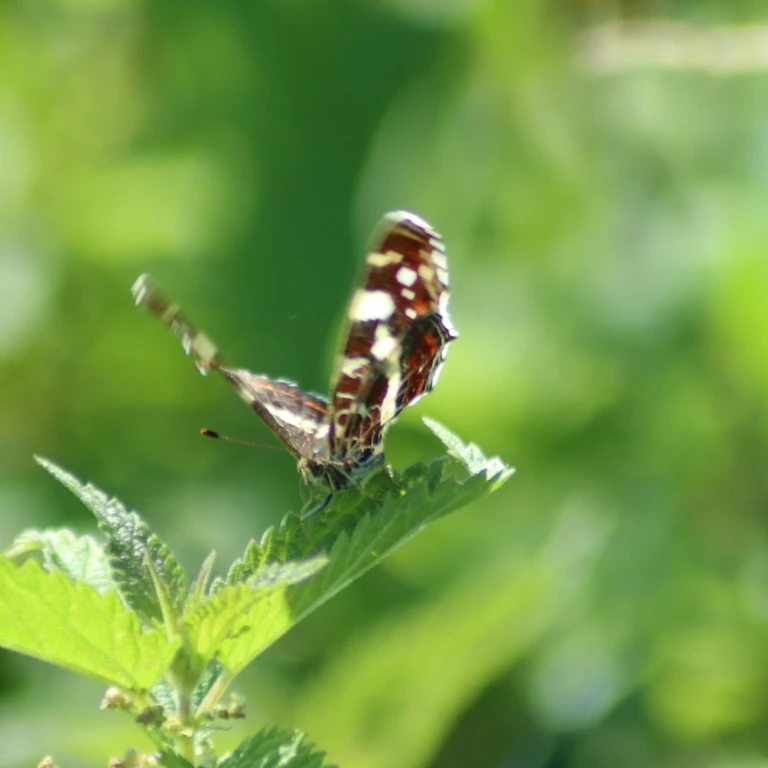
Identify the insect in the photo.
Araschnia levana
